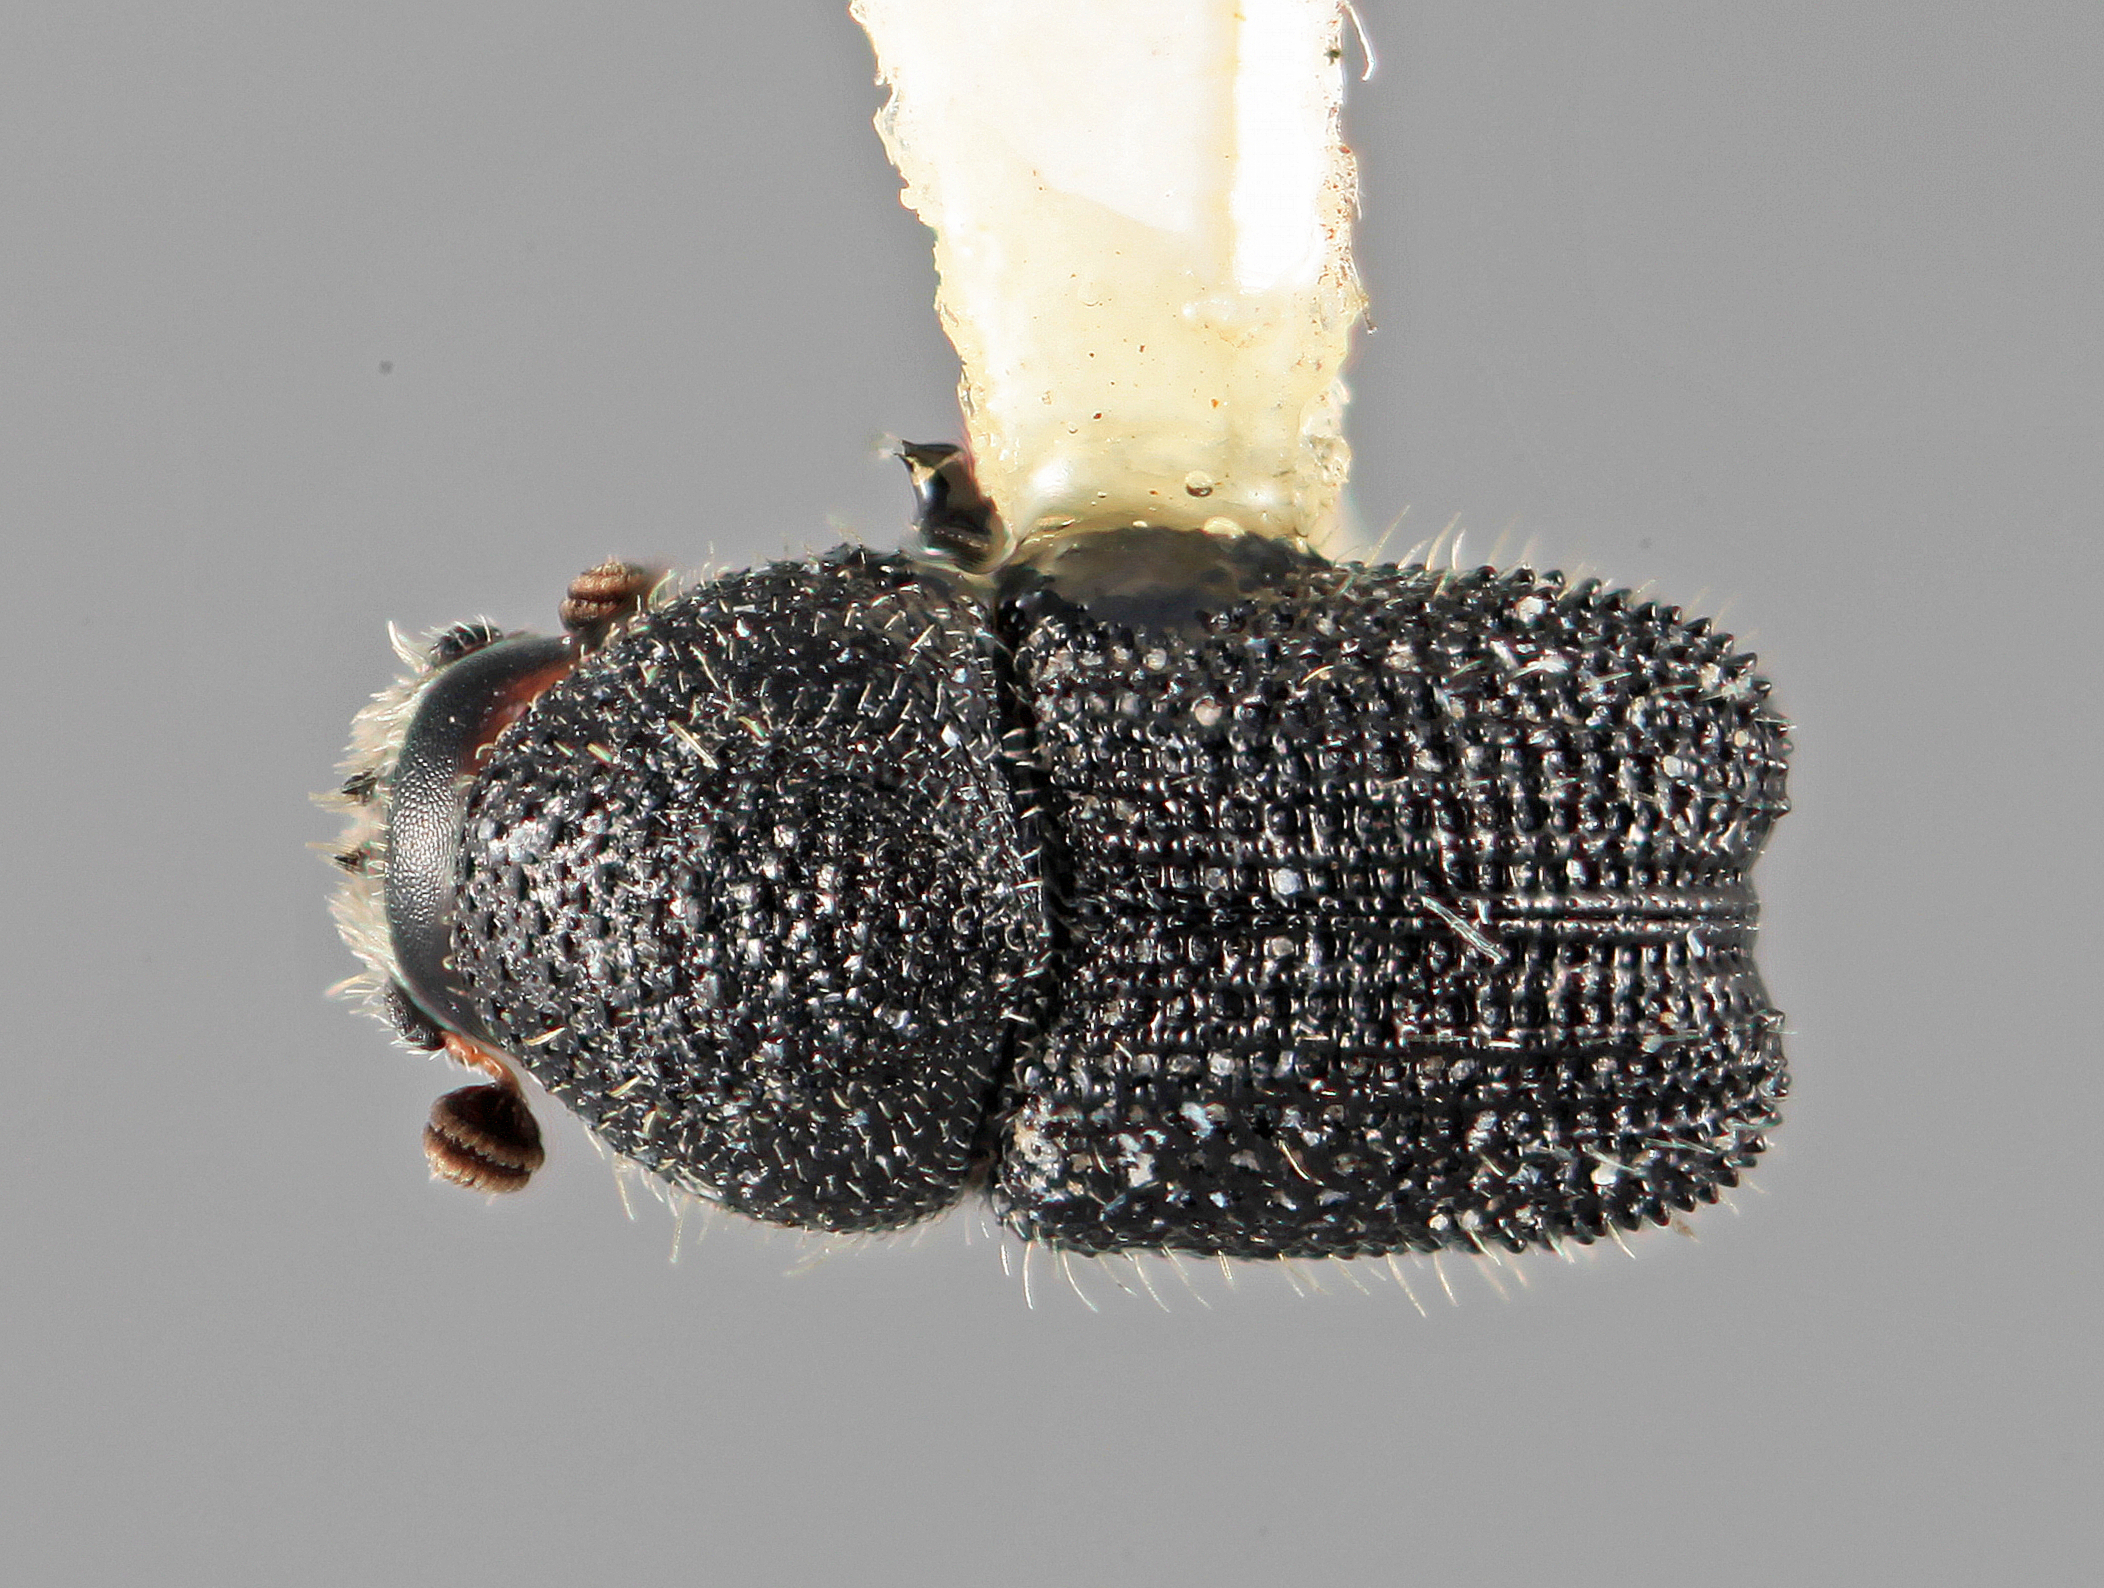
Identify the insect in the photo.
Cactopinus microcornis
